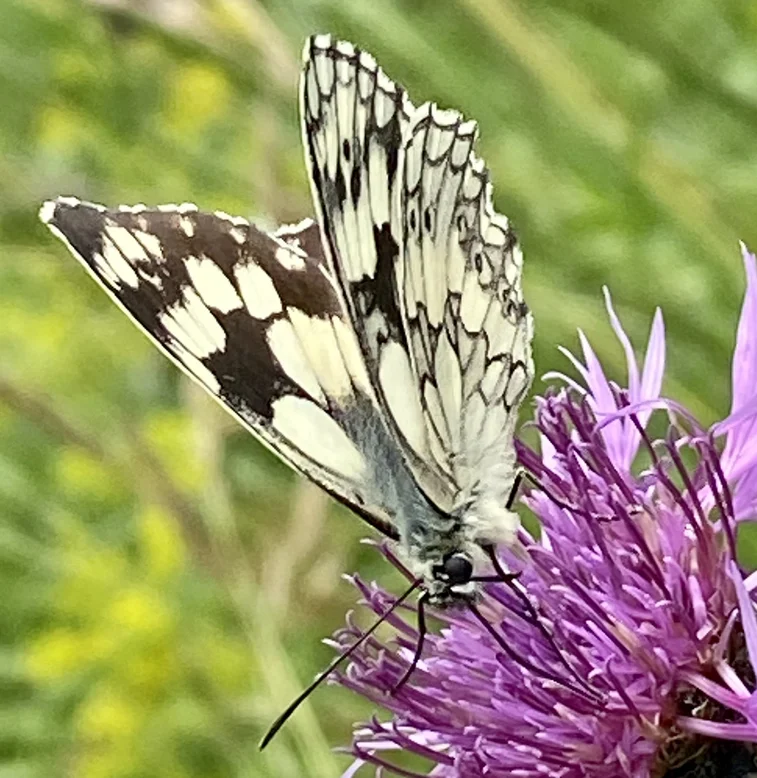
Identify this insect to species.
Melanargia galathea
